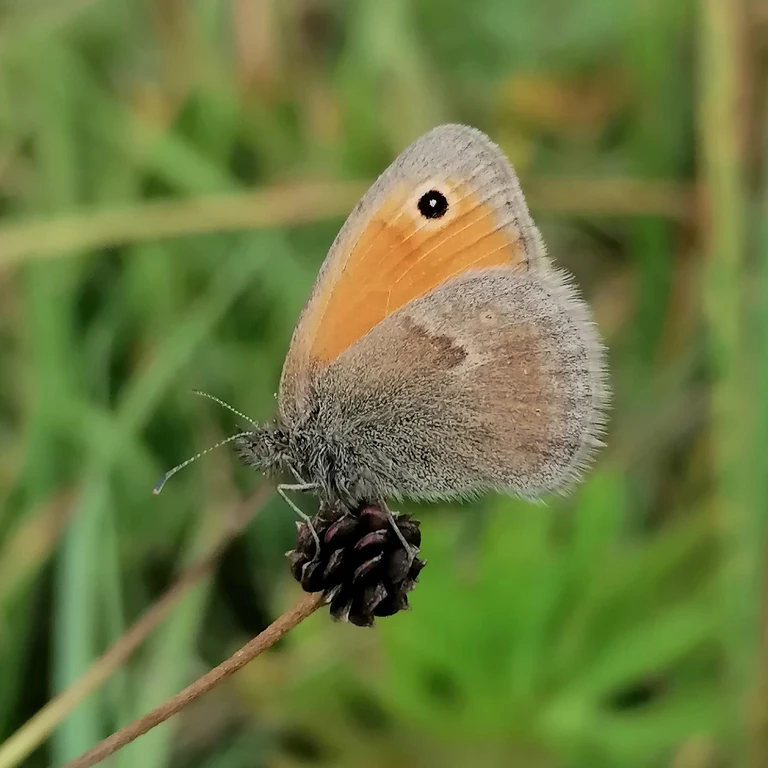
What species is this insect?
Coenonympha pamphilus
